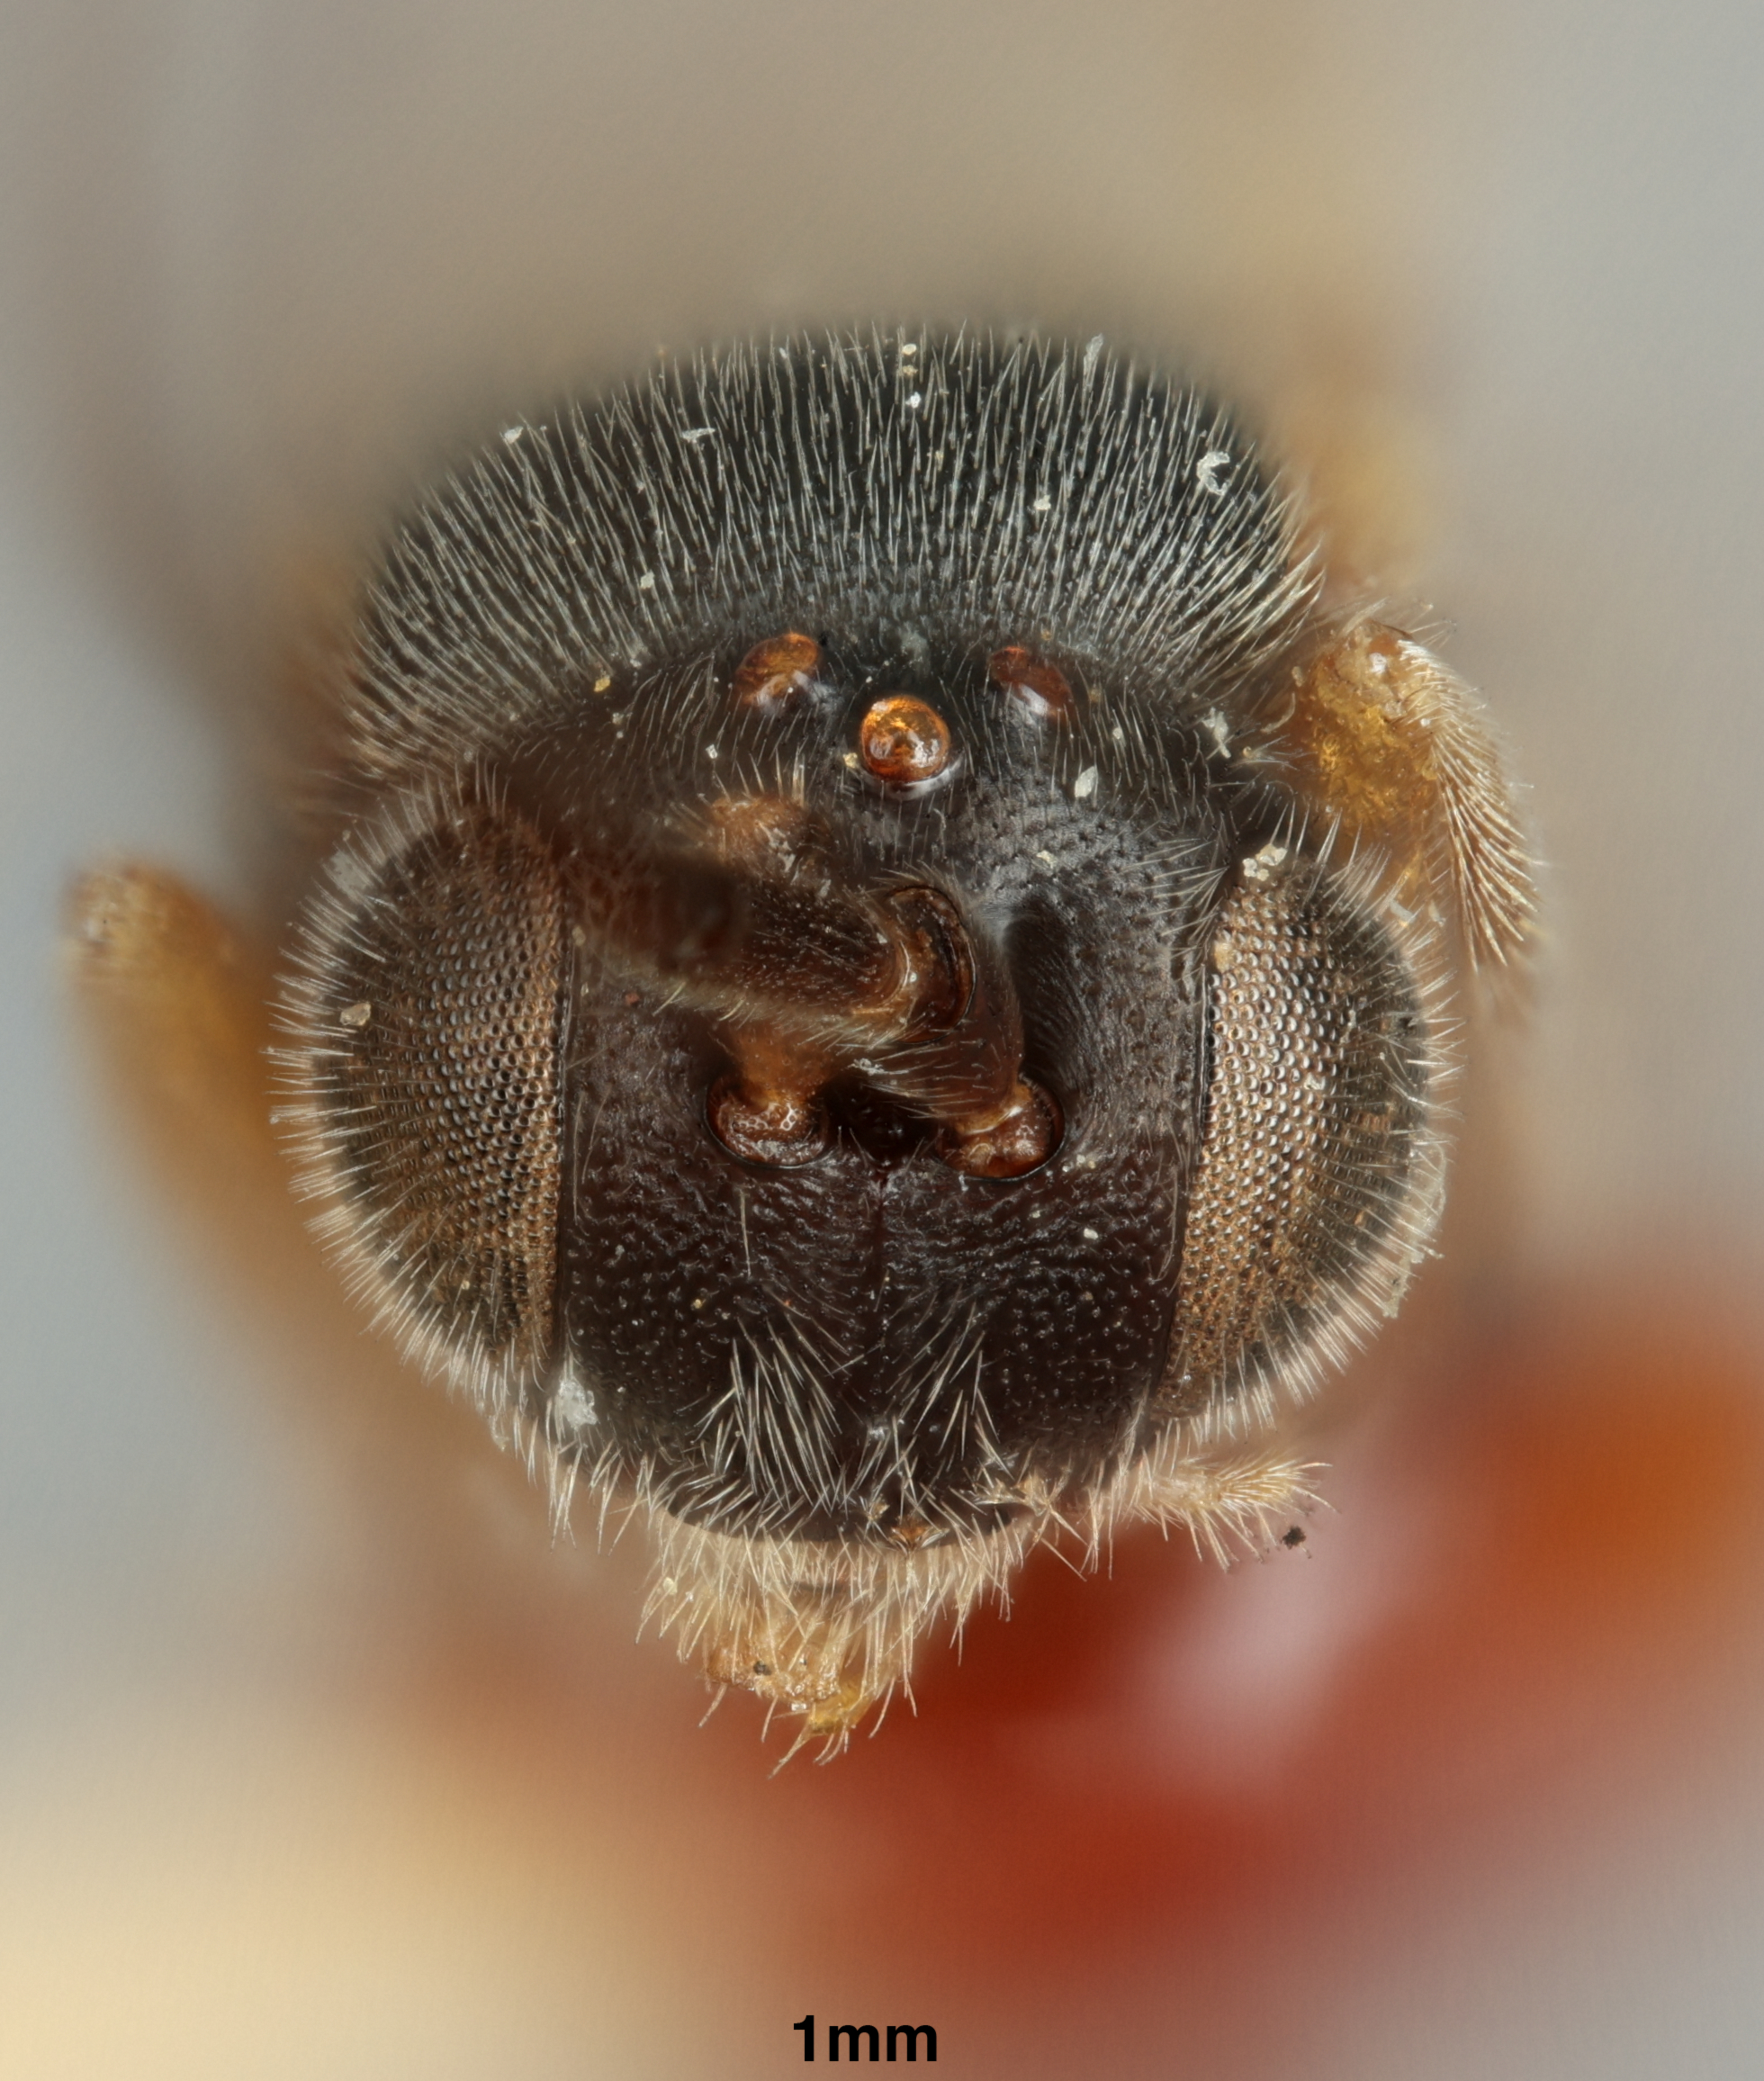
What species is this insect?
Apanteles chloris
